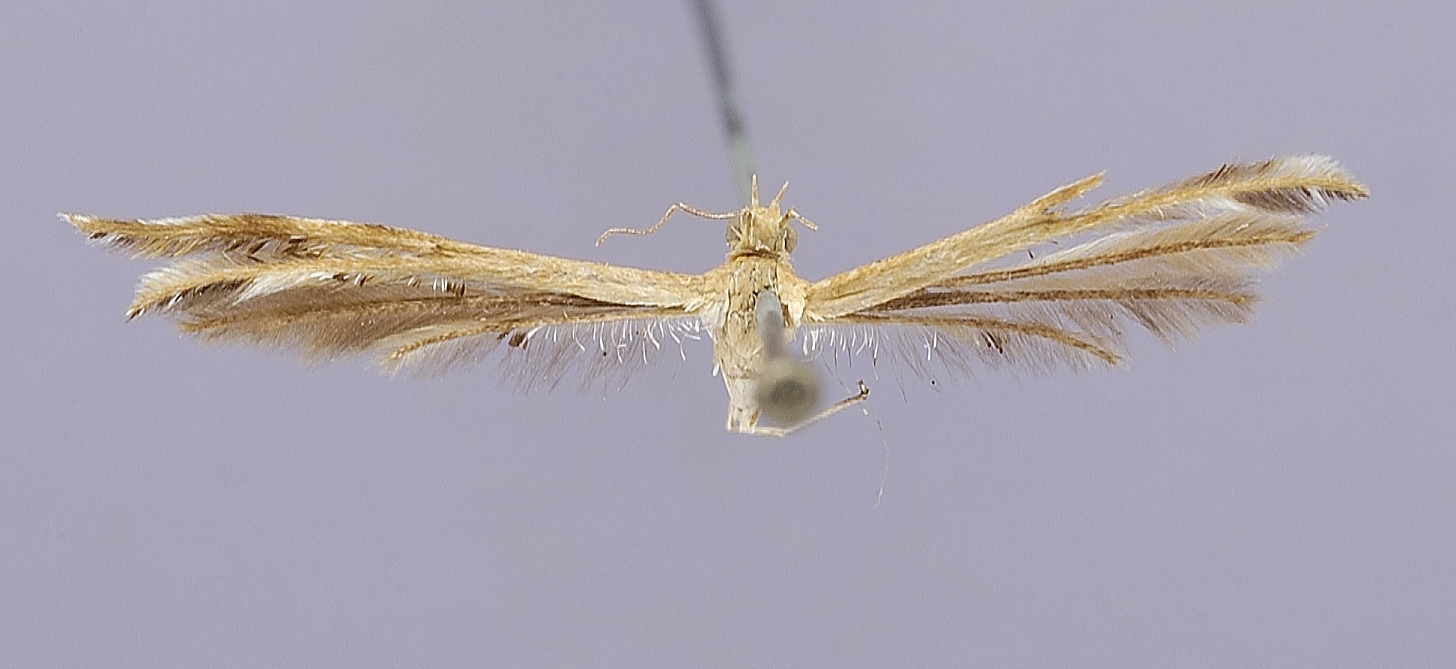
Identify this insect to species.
Trichoptilus ochrodactylus
